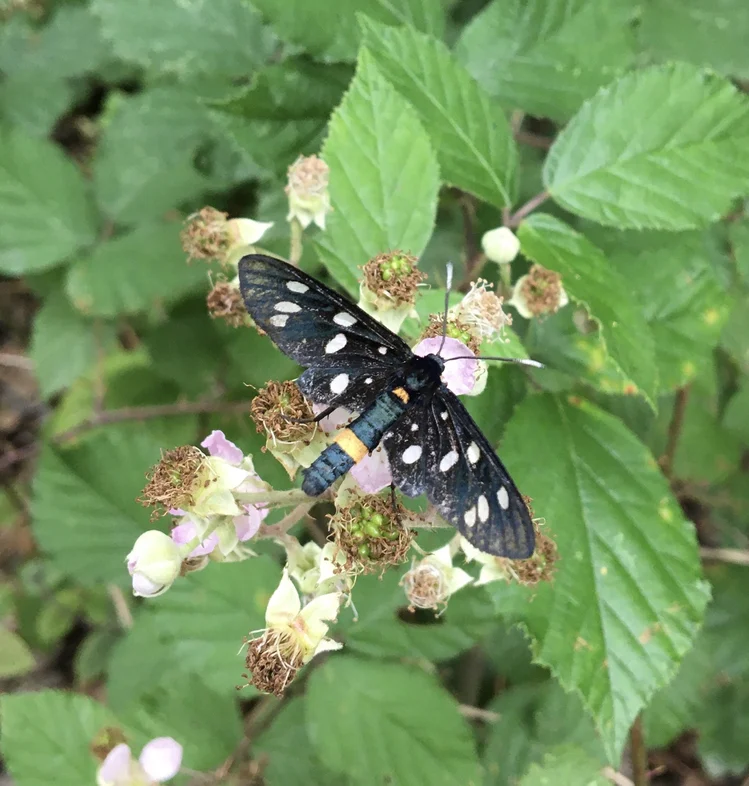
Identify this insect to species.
Amata phegea
